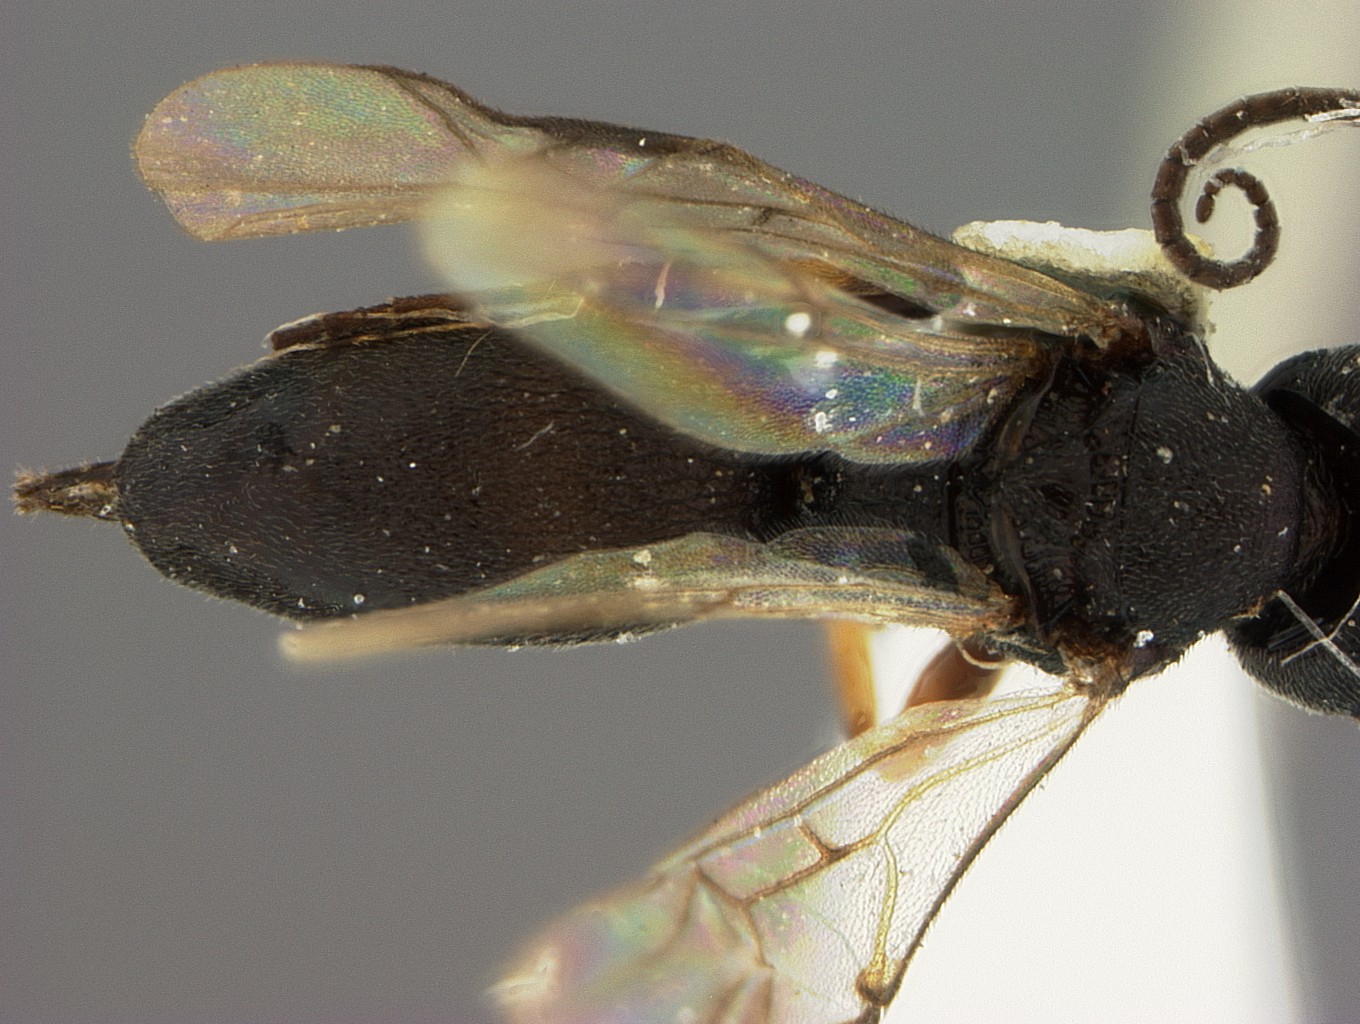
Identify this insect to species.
Chelonus aculeatus
